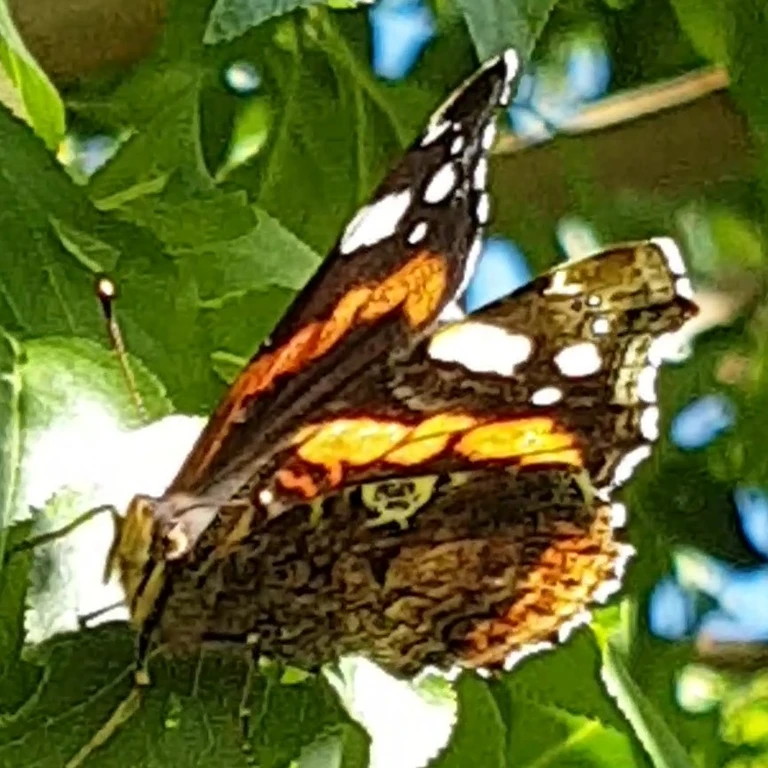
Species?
Vanessa atalanta
